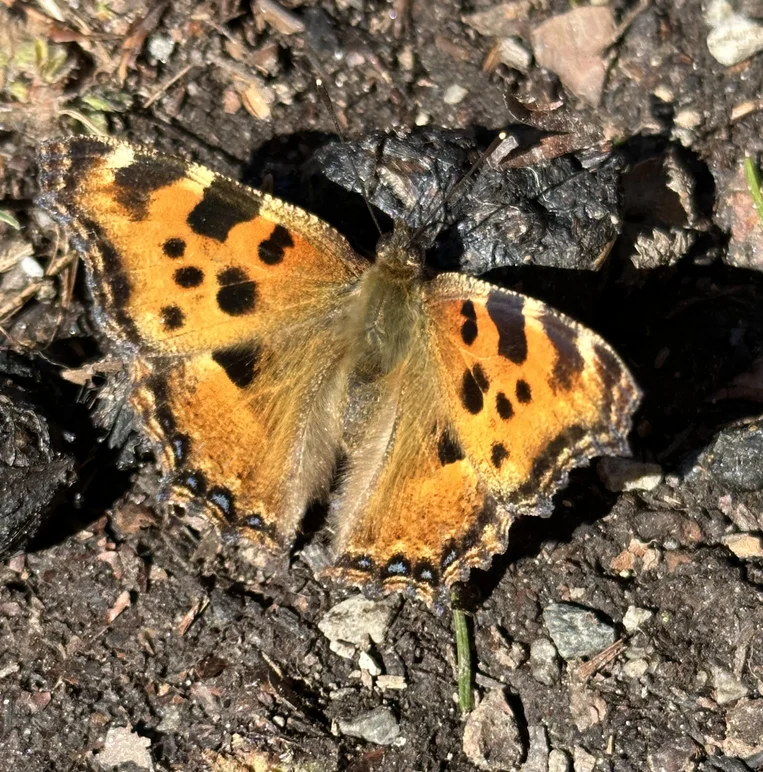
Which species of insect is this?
Nymphalis polychloros
